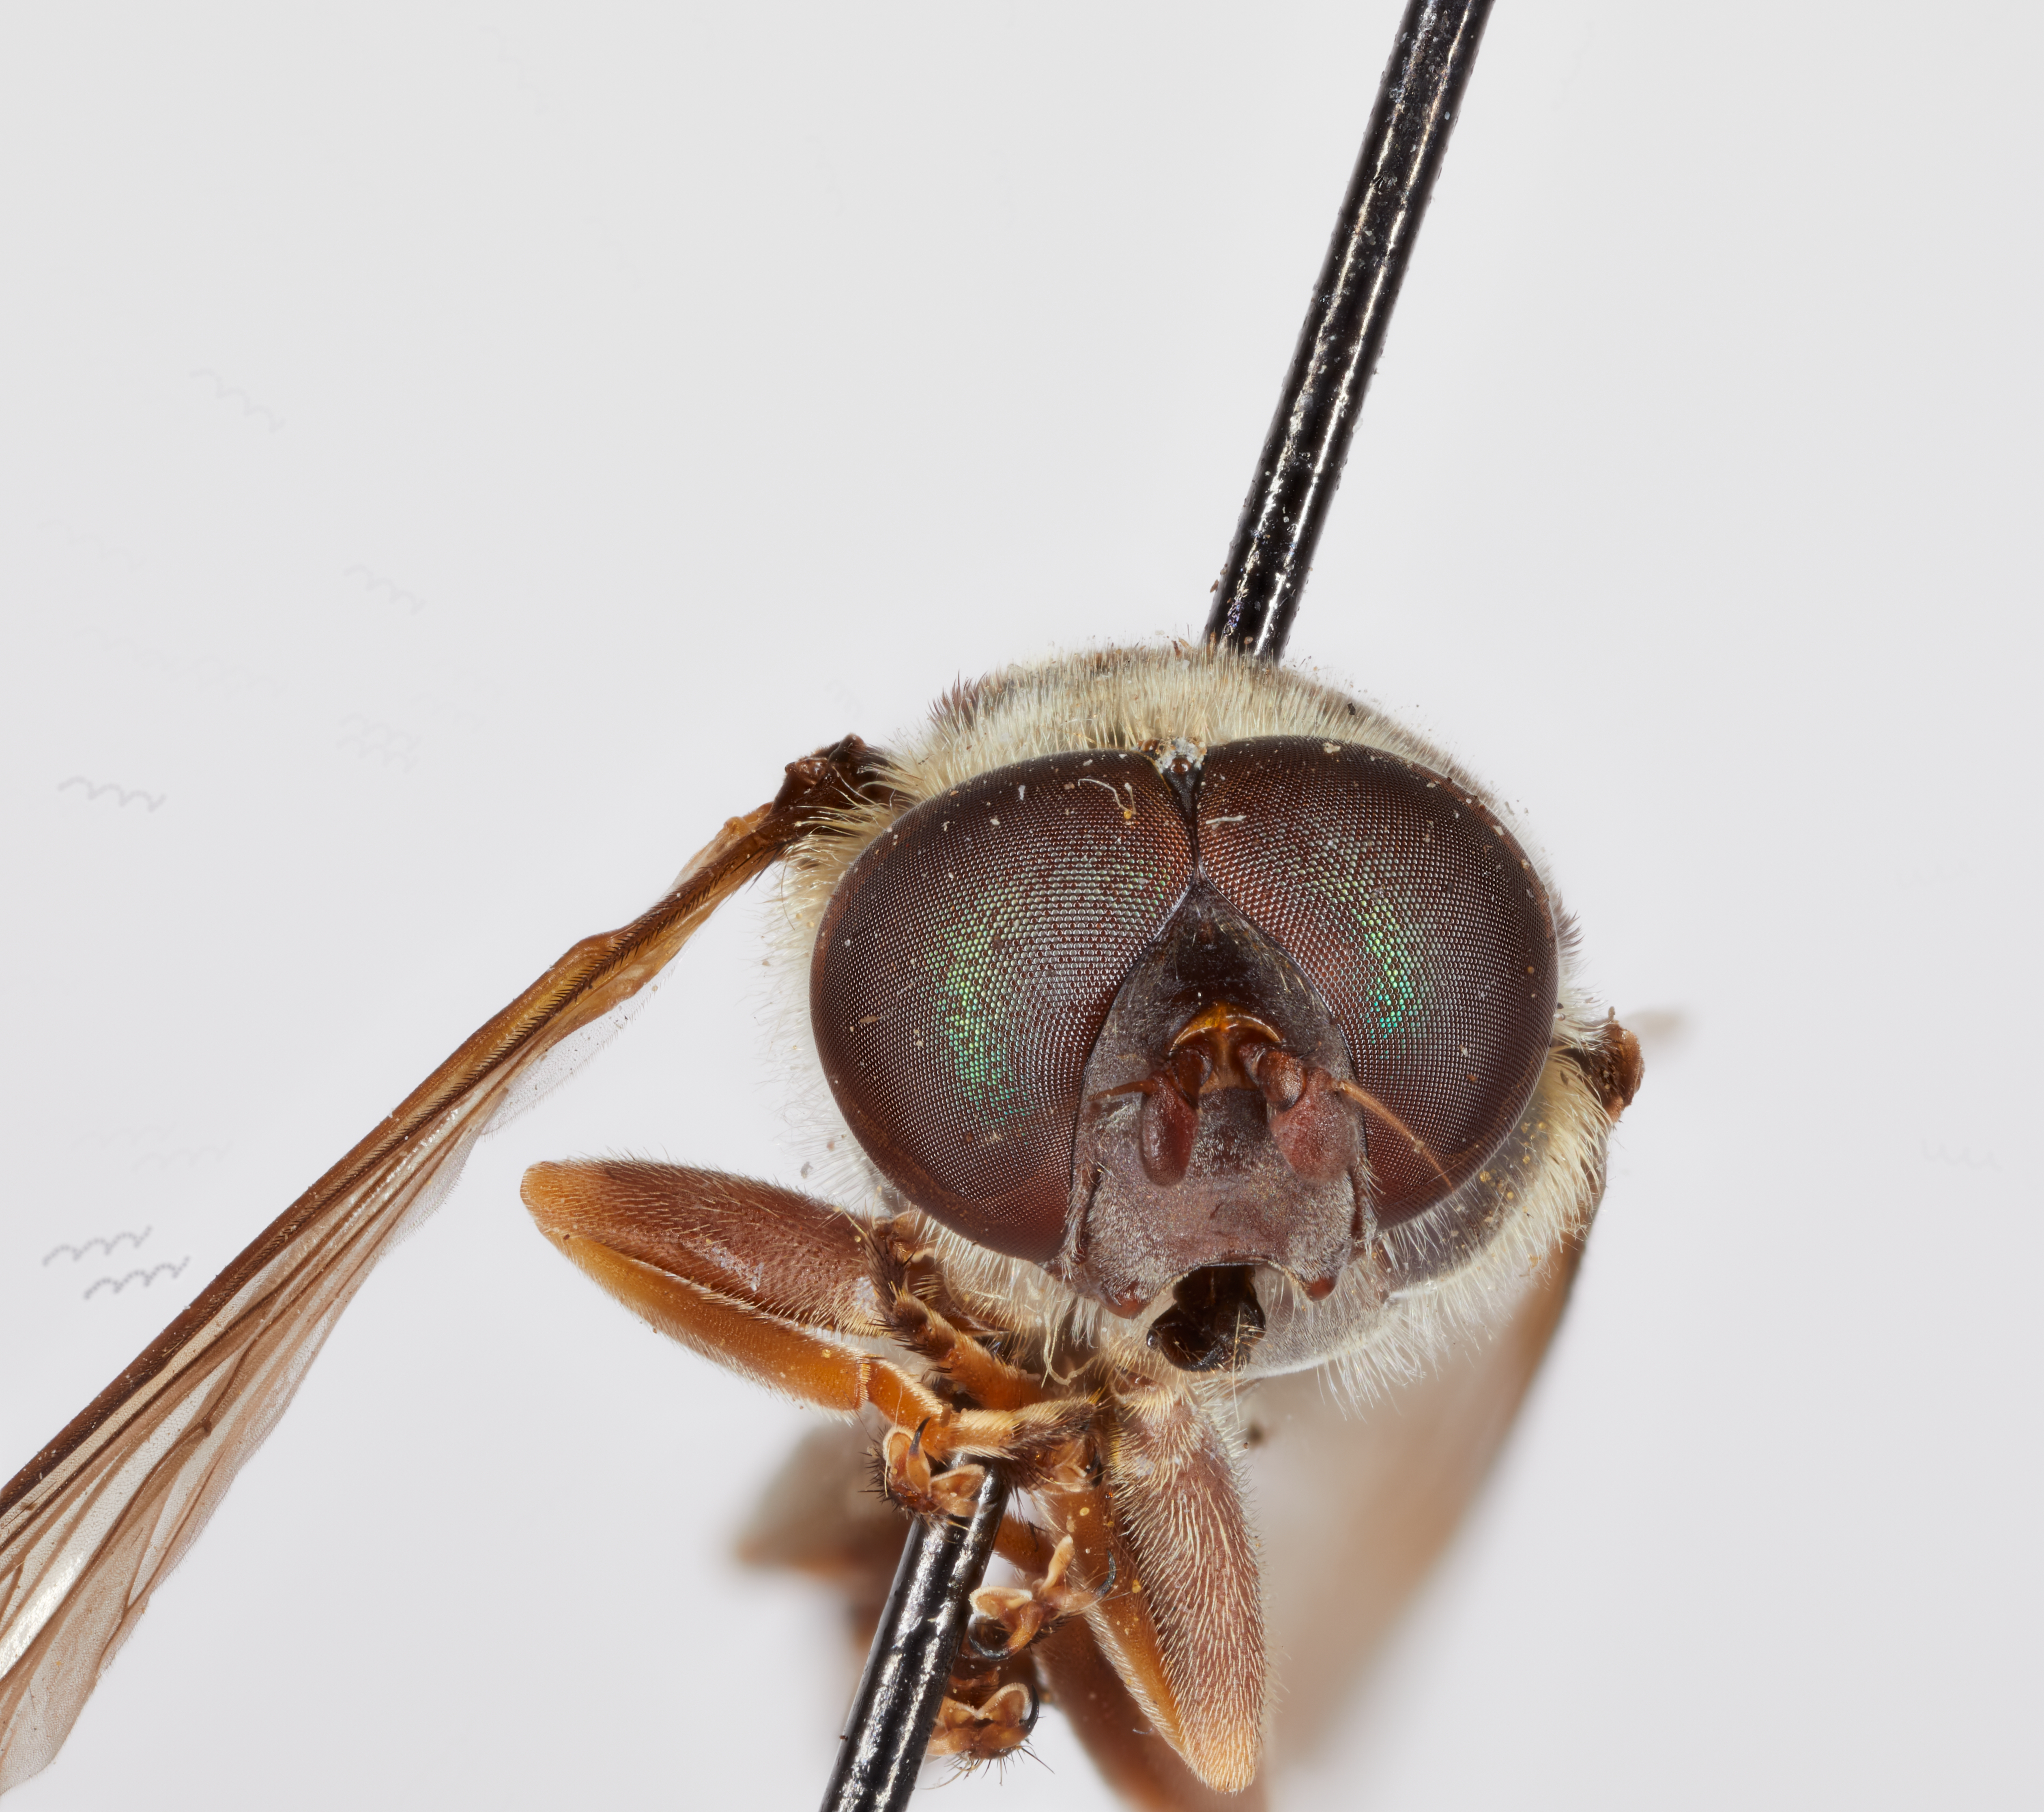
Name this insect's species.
Xylota rainieri
